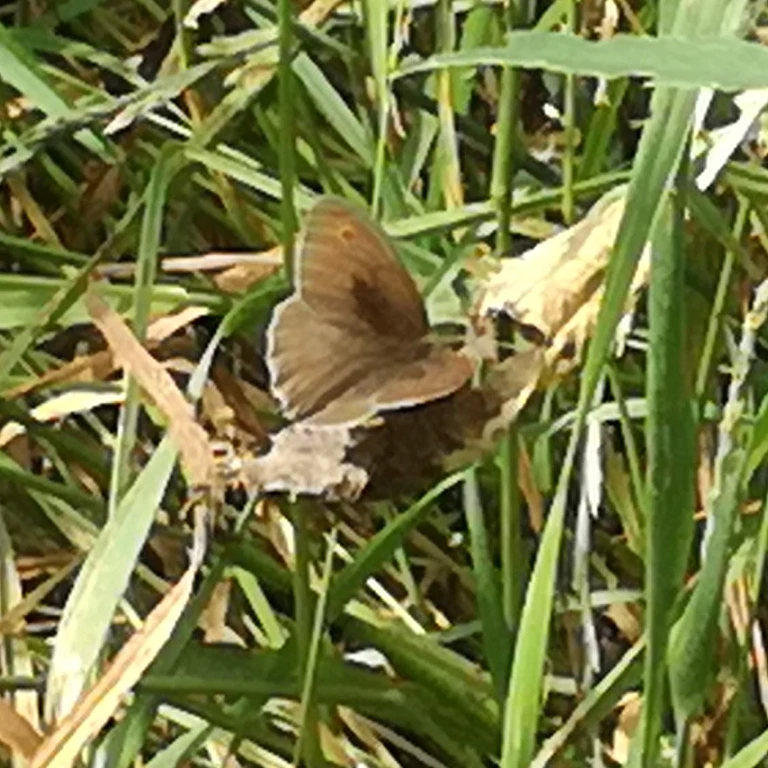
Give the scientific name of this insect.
Maniola jurtina
